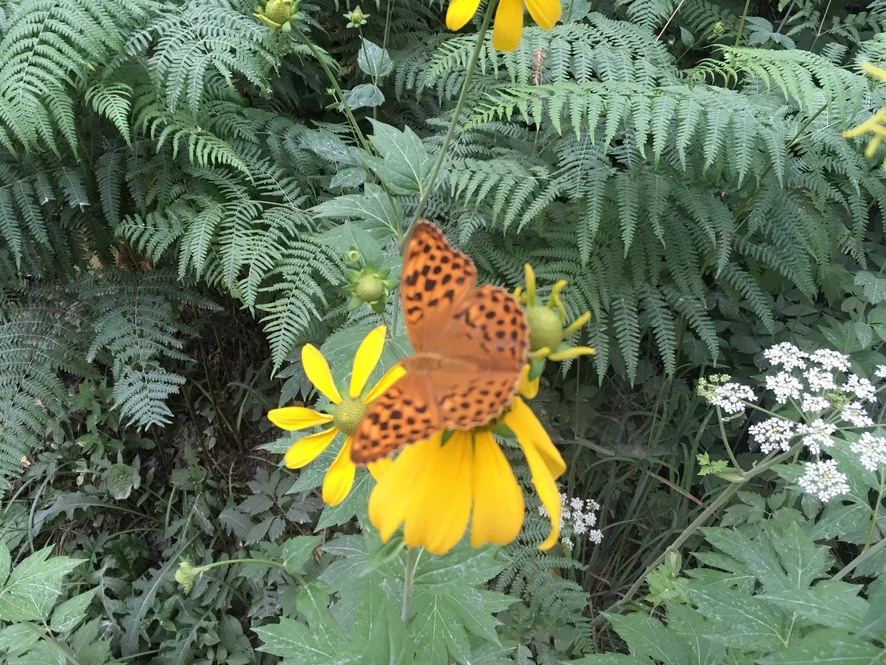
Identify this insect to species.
Argynnis paphia
